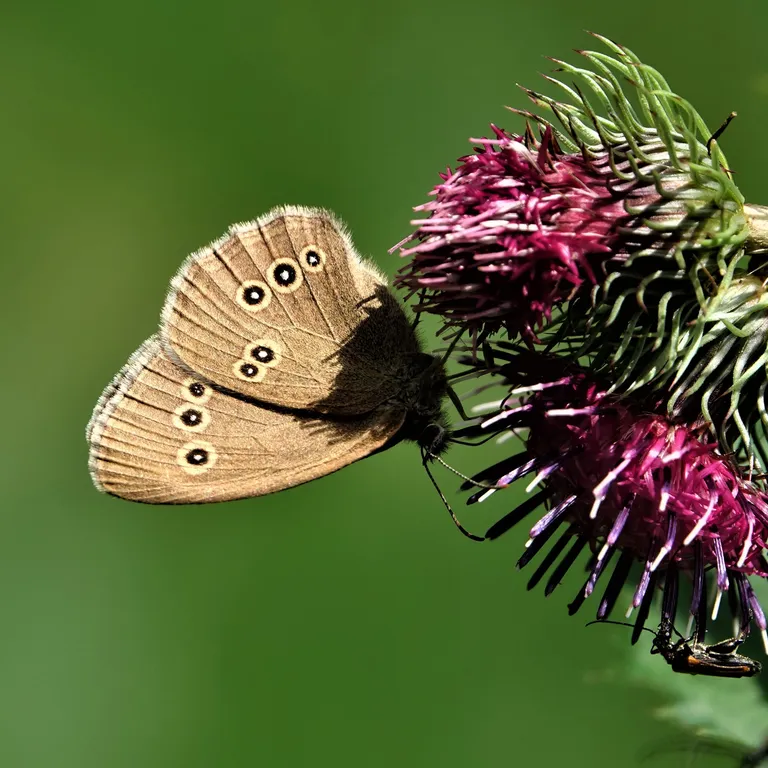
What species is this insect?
Aphantopus hyperantus
